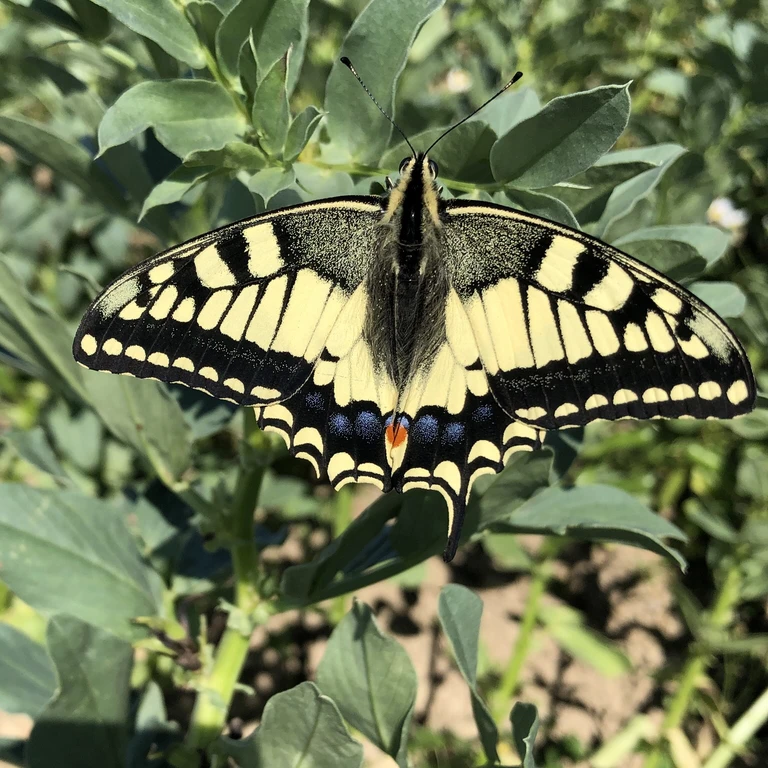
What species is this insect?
Papilio machaon
